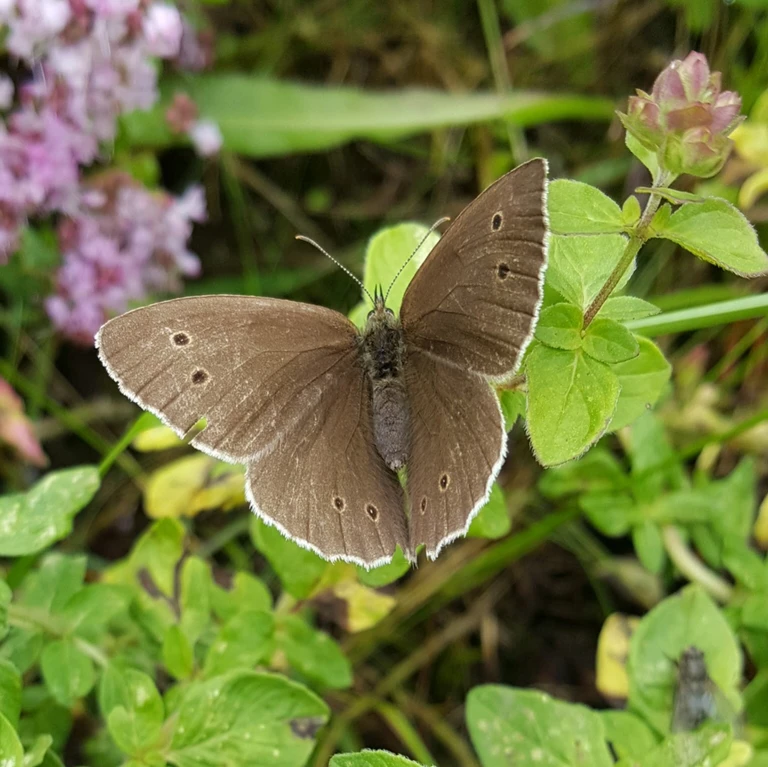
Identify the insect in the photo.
Aphantopus hyperantus
